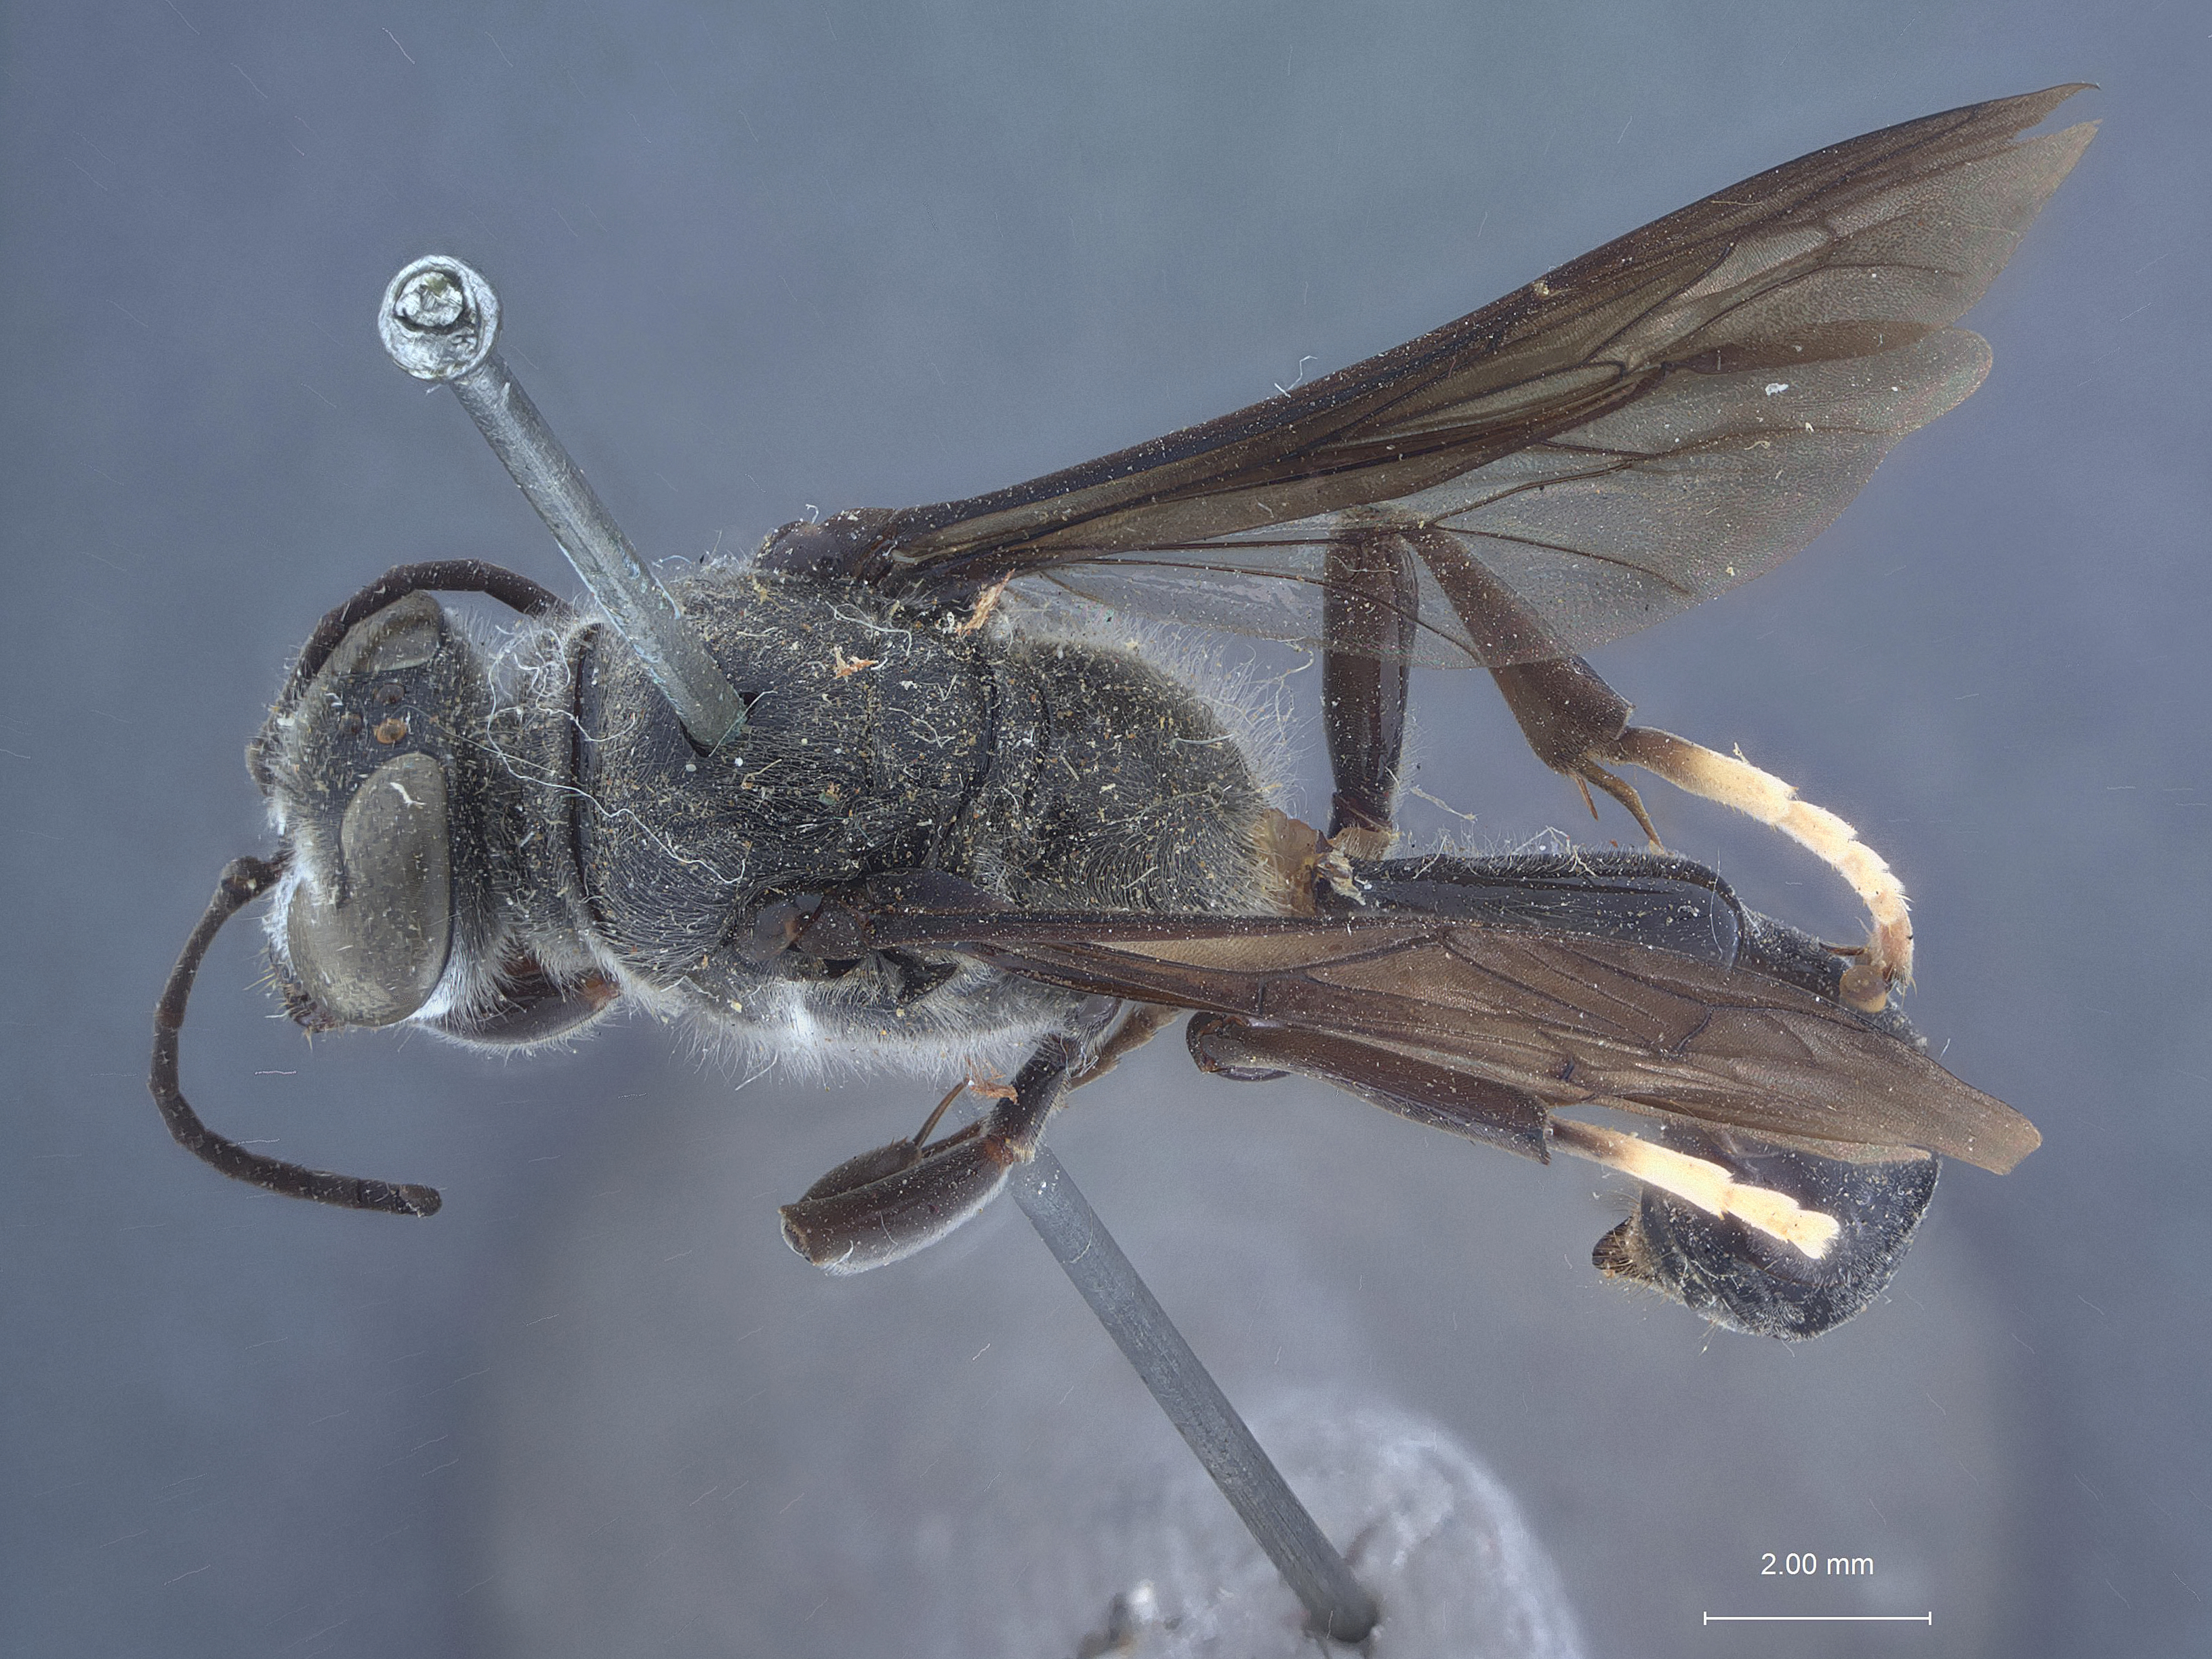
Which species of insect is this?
Trypoxylon albiquilosum
